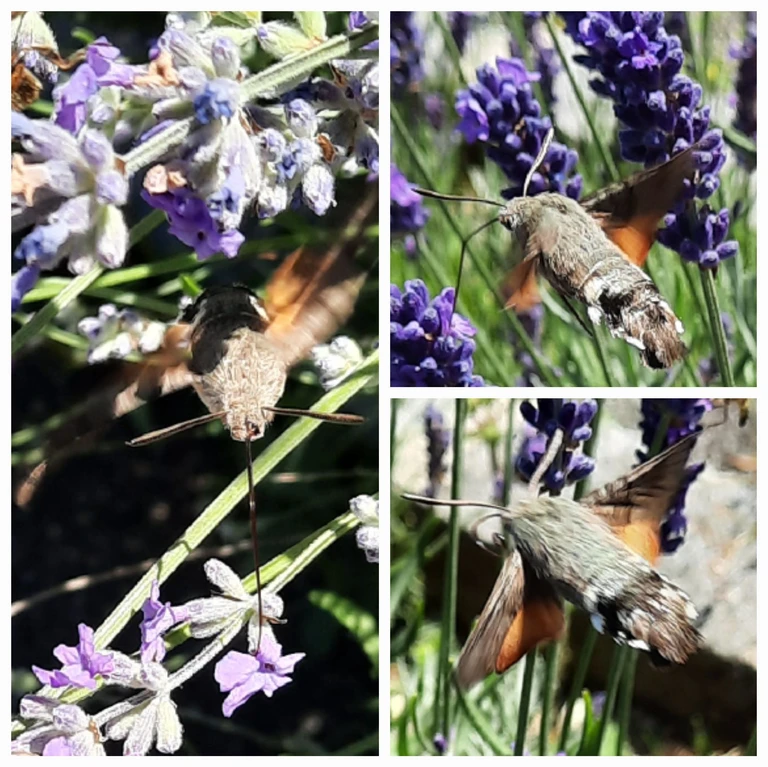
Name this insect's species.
Macroglossum stellatarum
